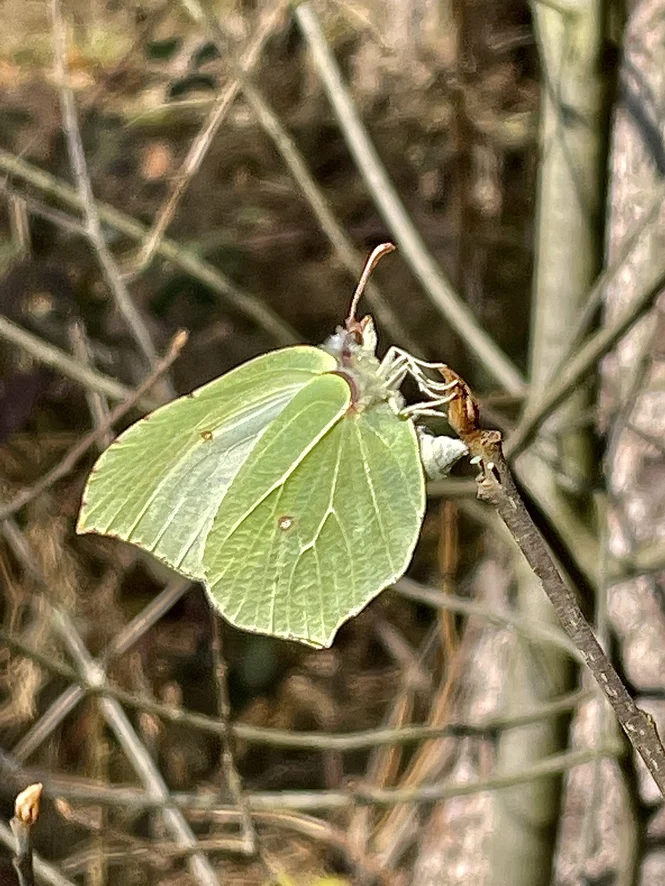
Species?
Gonepteryx rhamni
